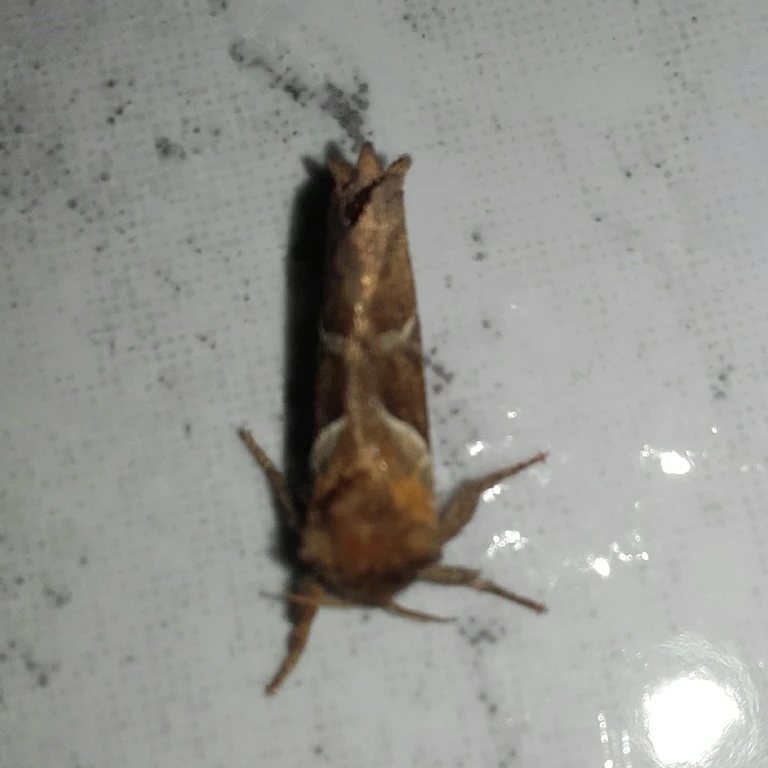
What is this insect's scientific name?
Triodia sylvina
